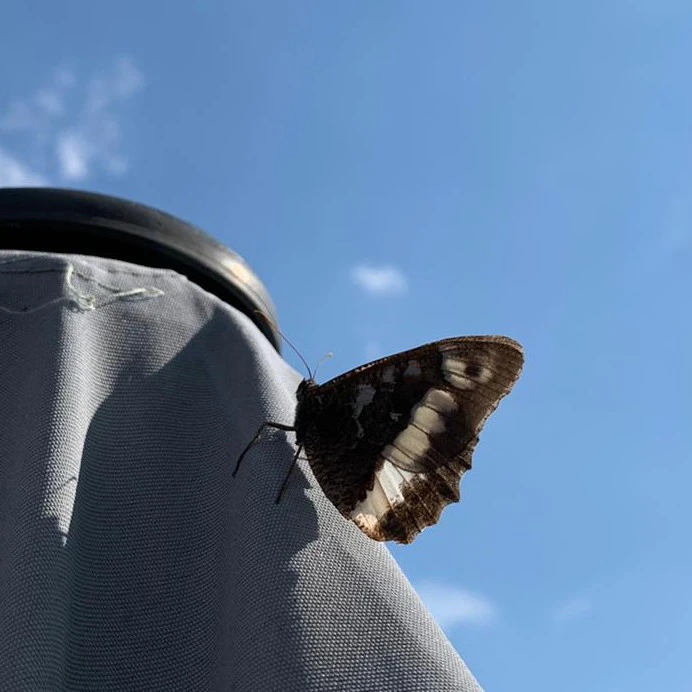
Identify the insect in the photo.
Brintesia circe
